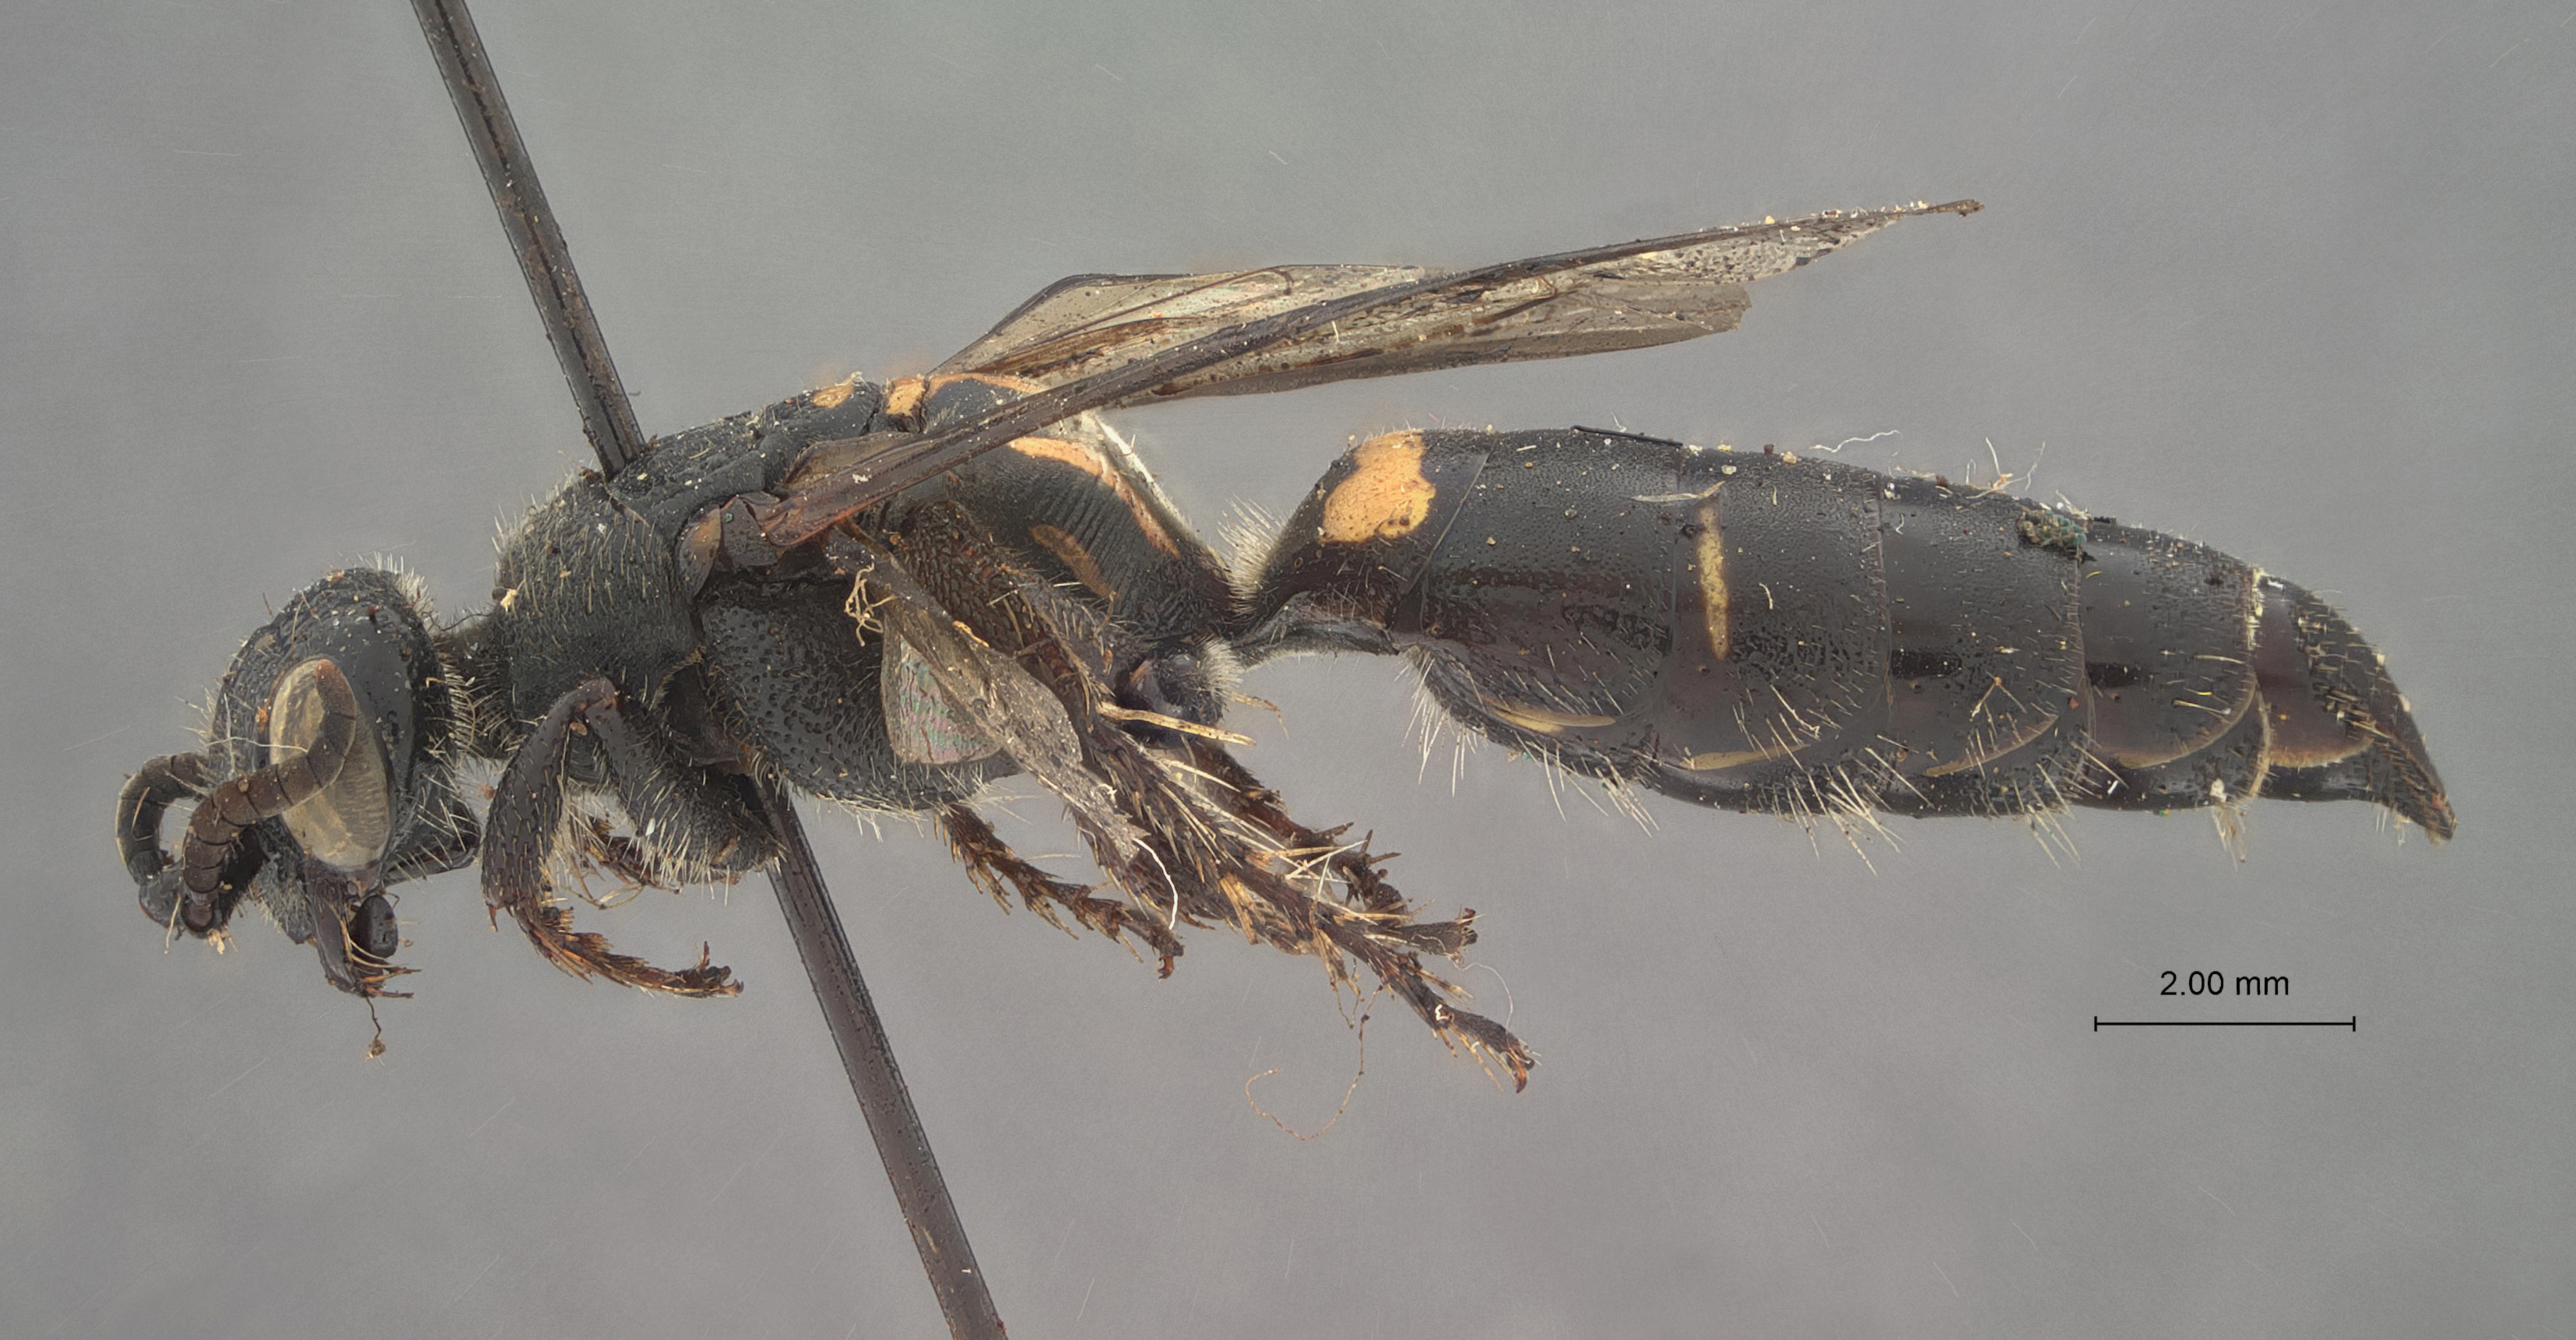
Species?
Elis caracasana
